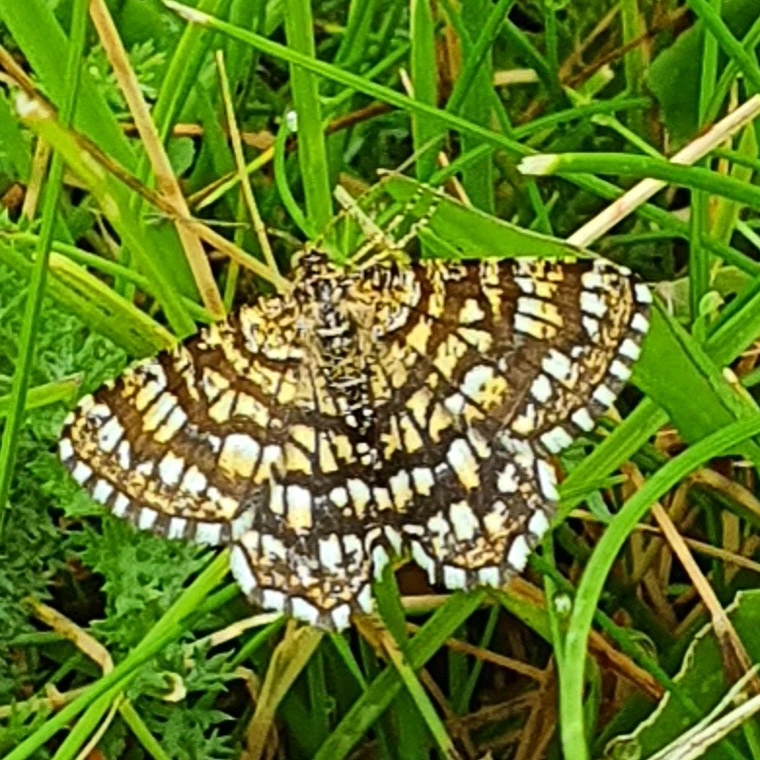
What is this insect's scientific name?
Chiasmia clathrata
